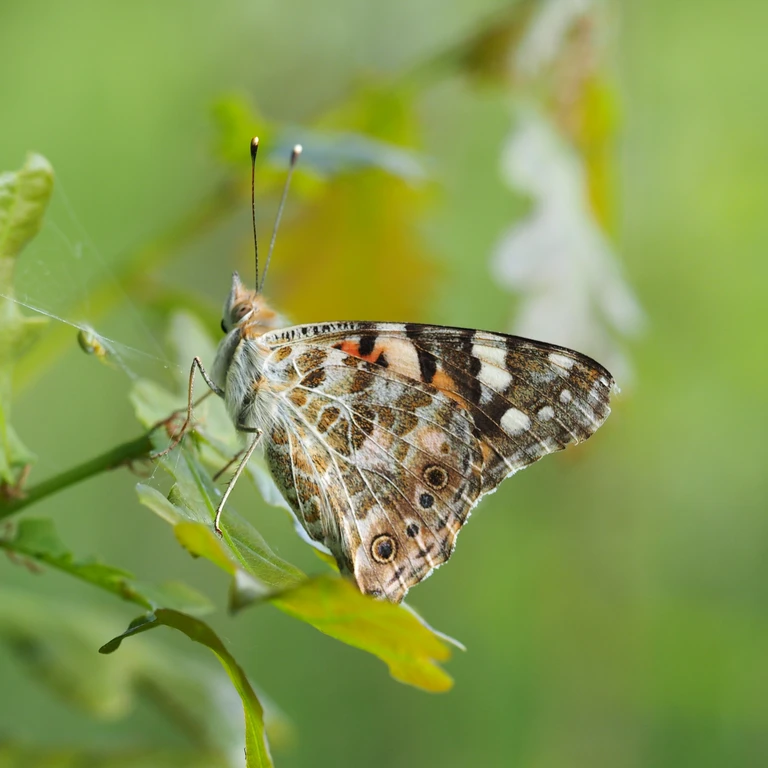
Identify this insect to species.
Vanessa cardui
